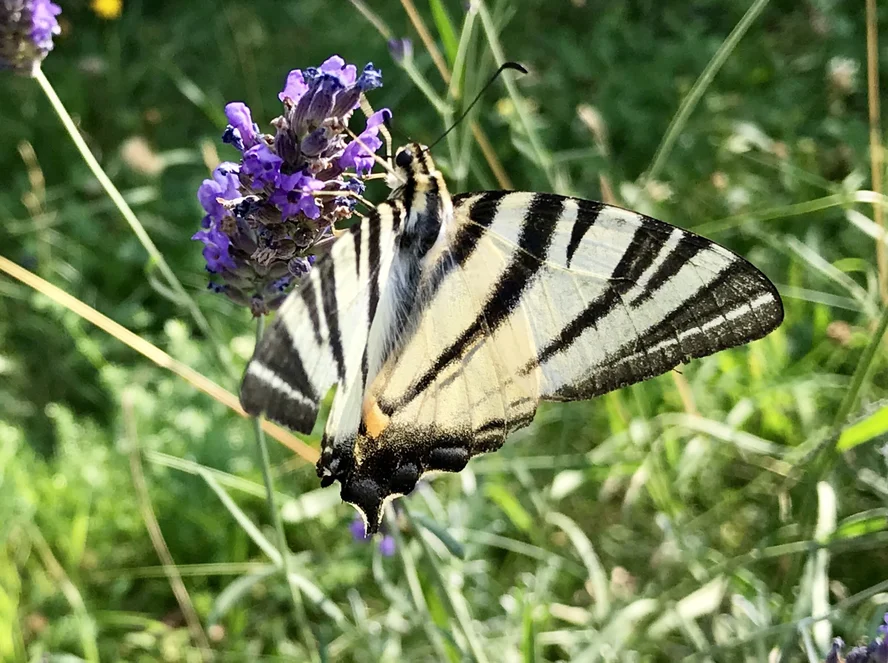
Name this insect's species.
Iphiclides podalirius
